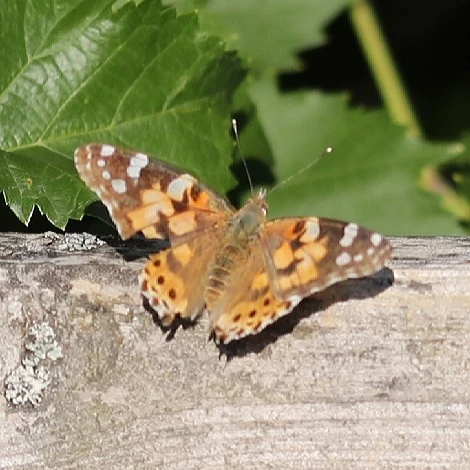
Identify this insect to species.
Vanessa cardui
